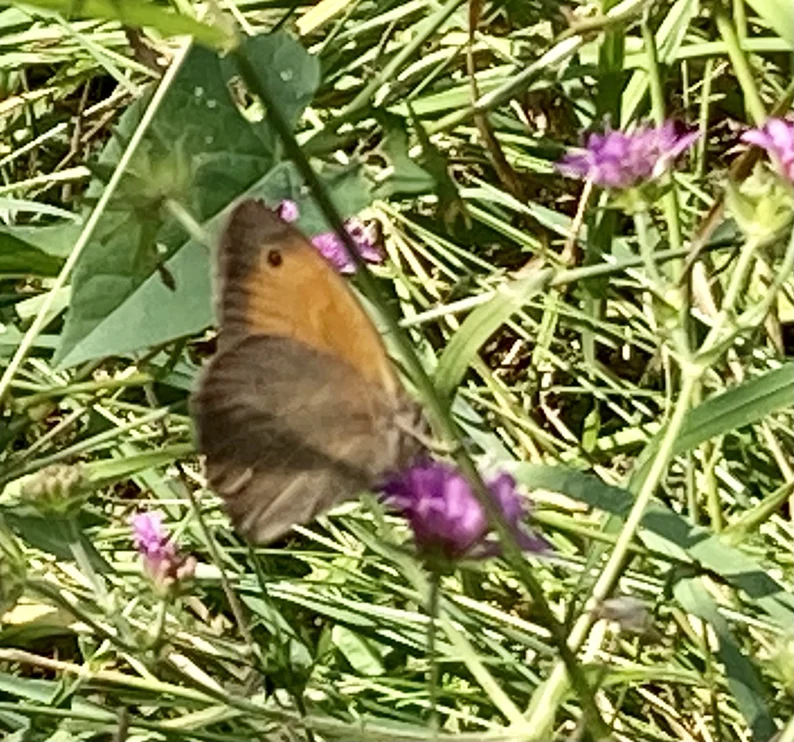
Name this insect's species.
Maniola jurtina
